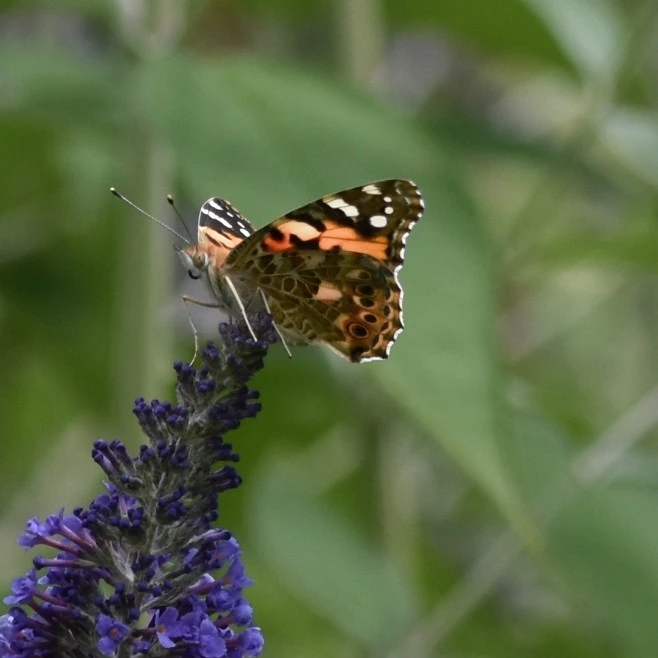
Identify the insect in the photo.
Vanessa cardui
